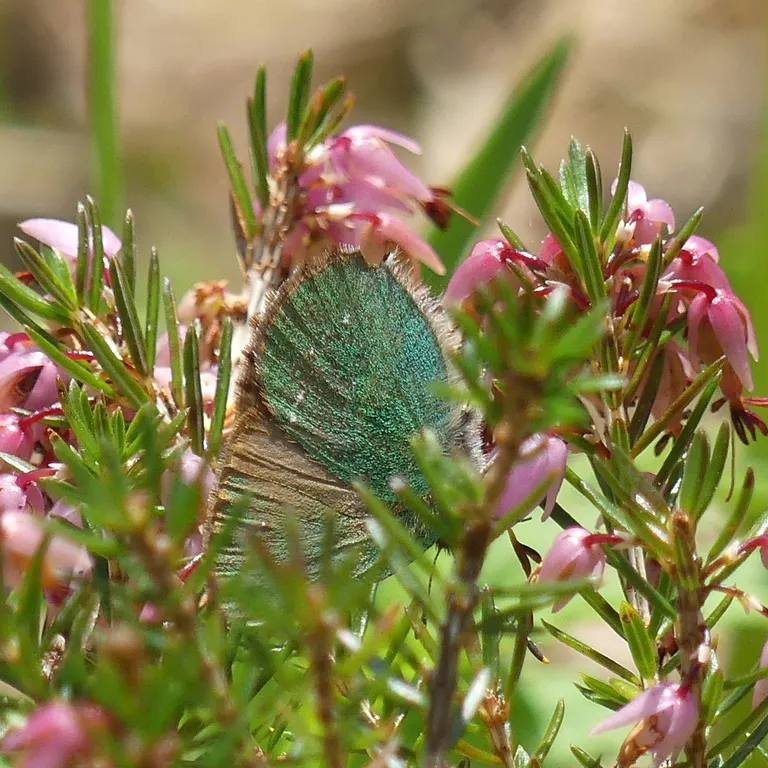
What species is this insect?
Callophrys rubi
